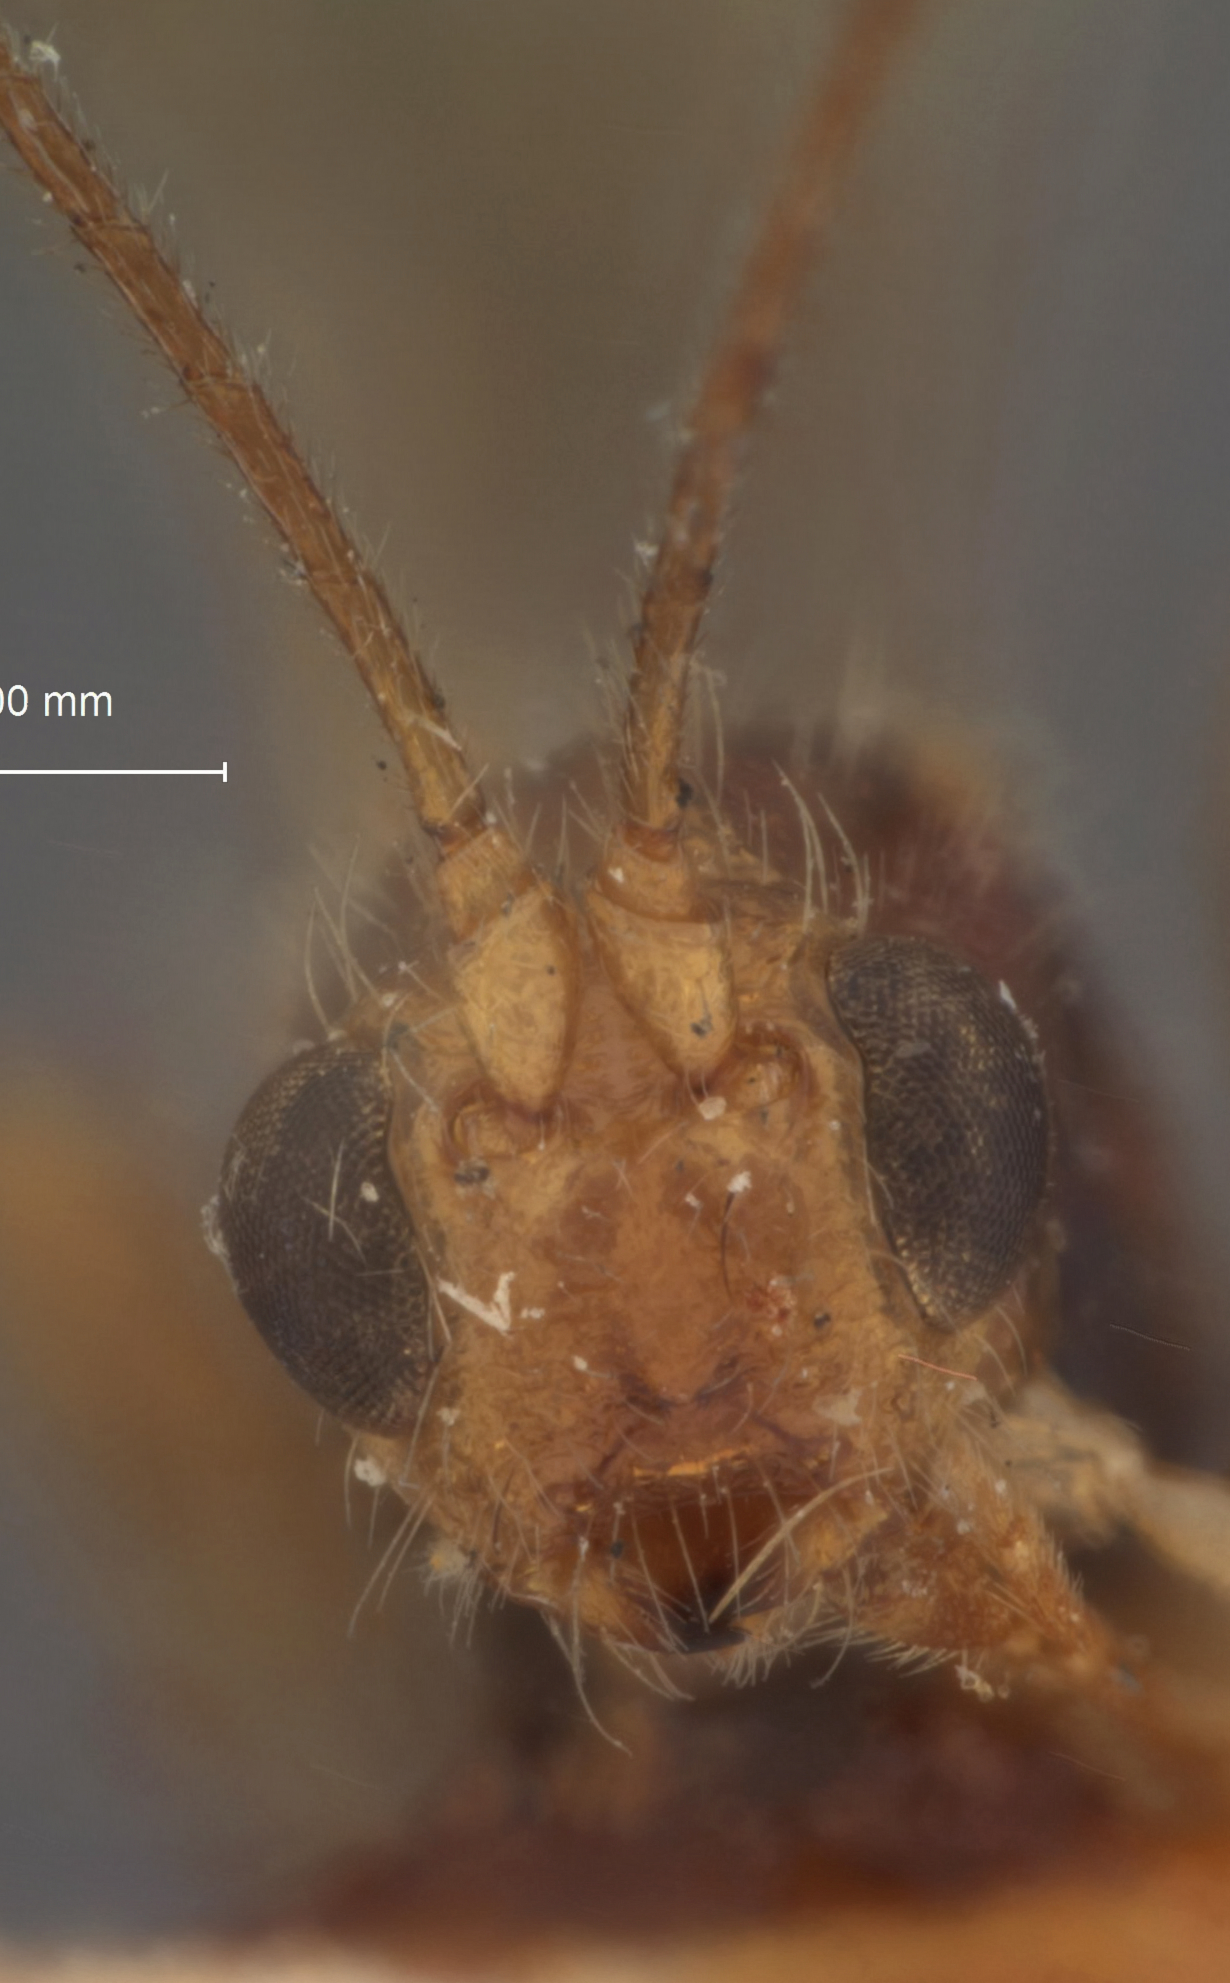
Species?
Spathius colophon
